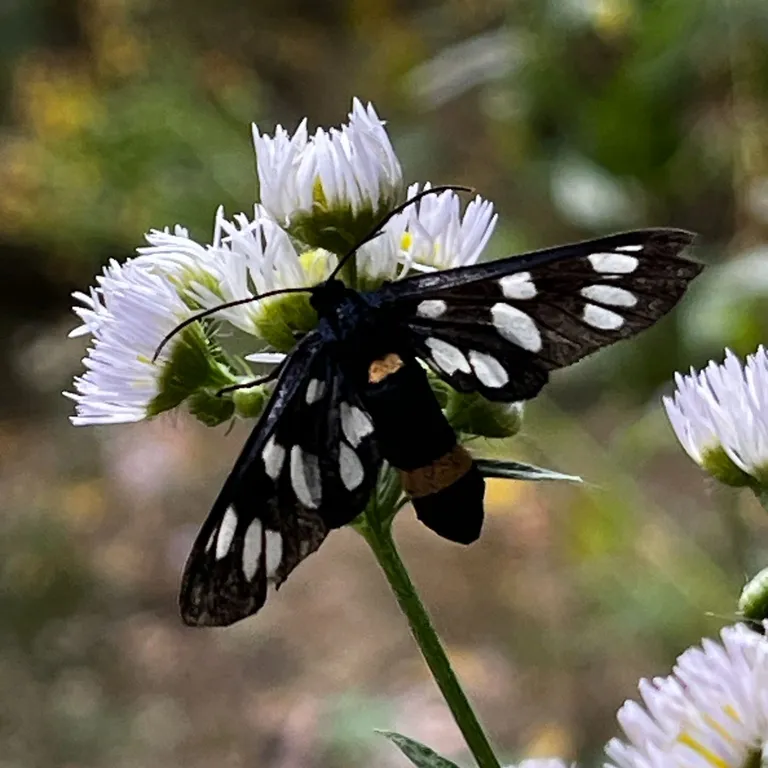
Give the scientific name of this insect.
Amata phegea
